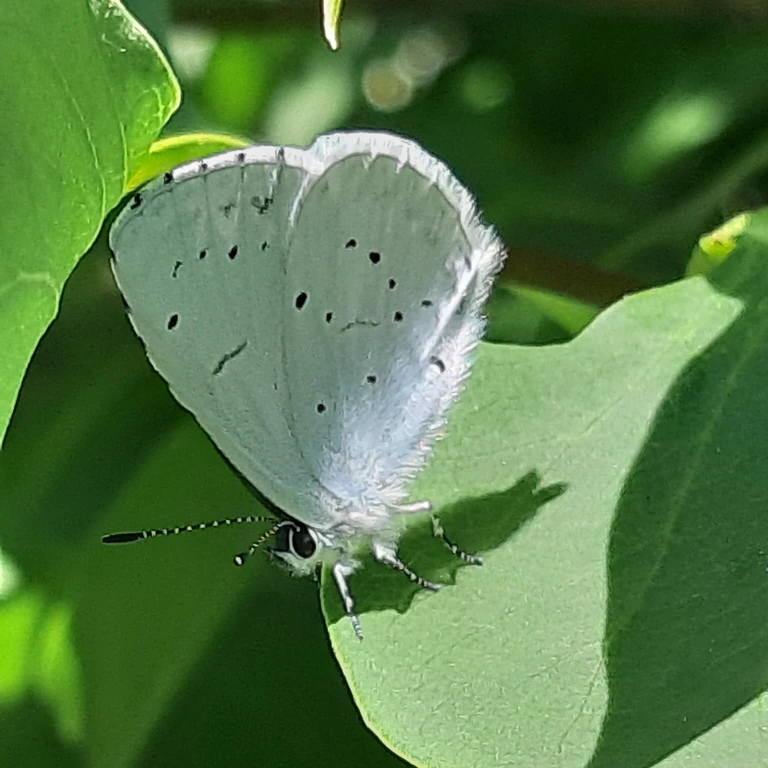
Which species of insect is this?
Celastrina argiolus
